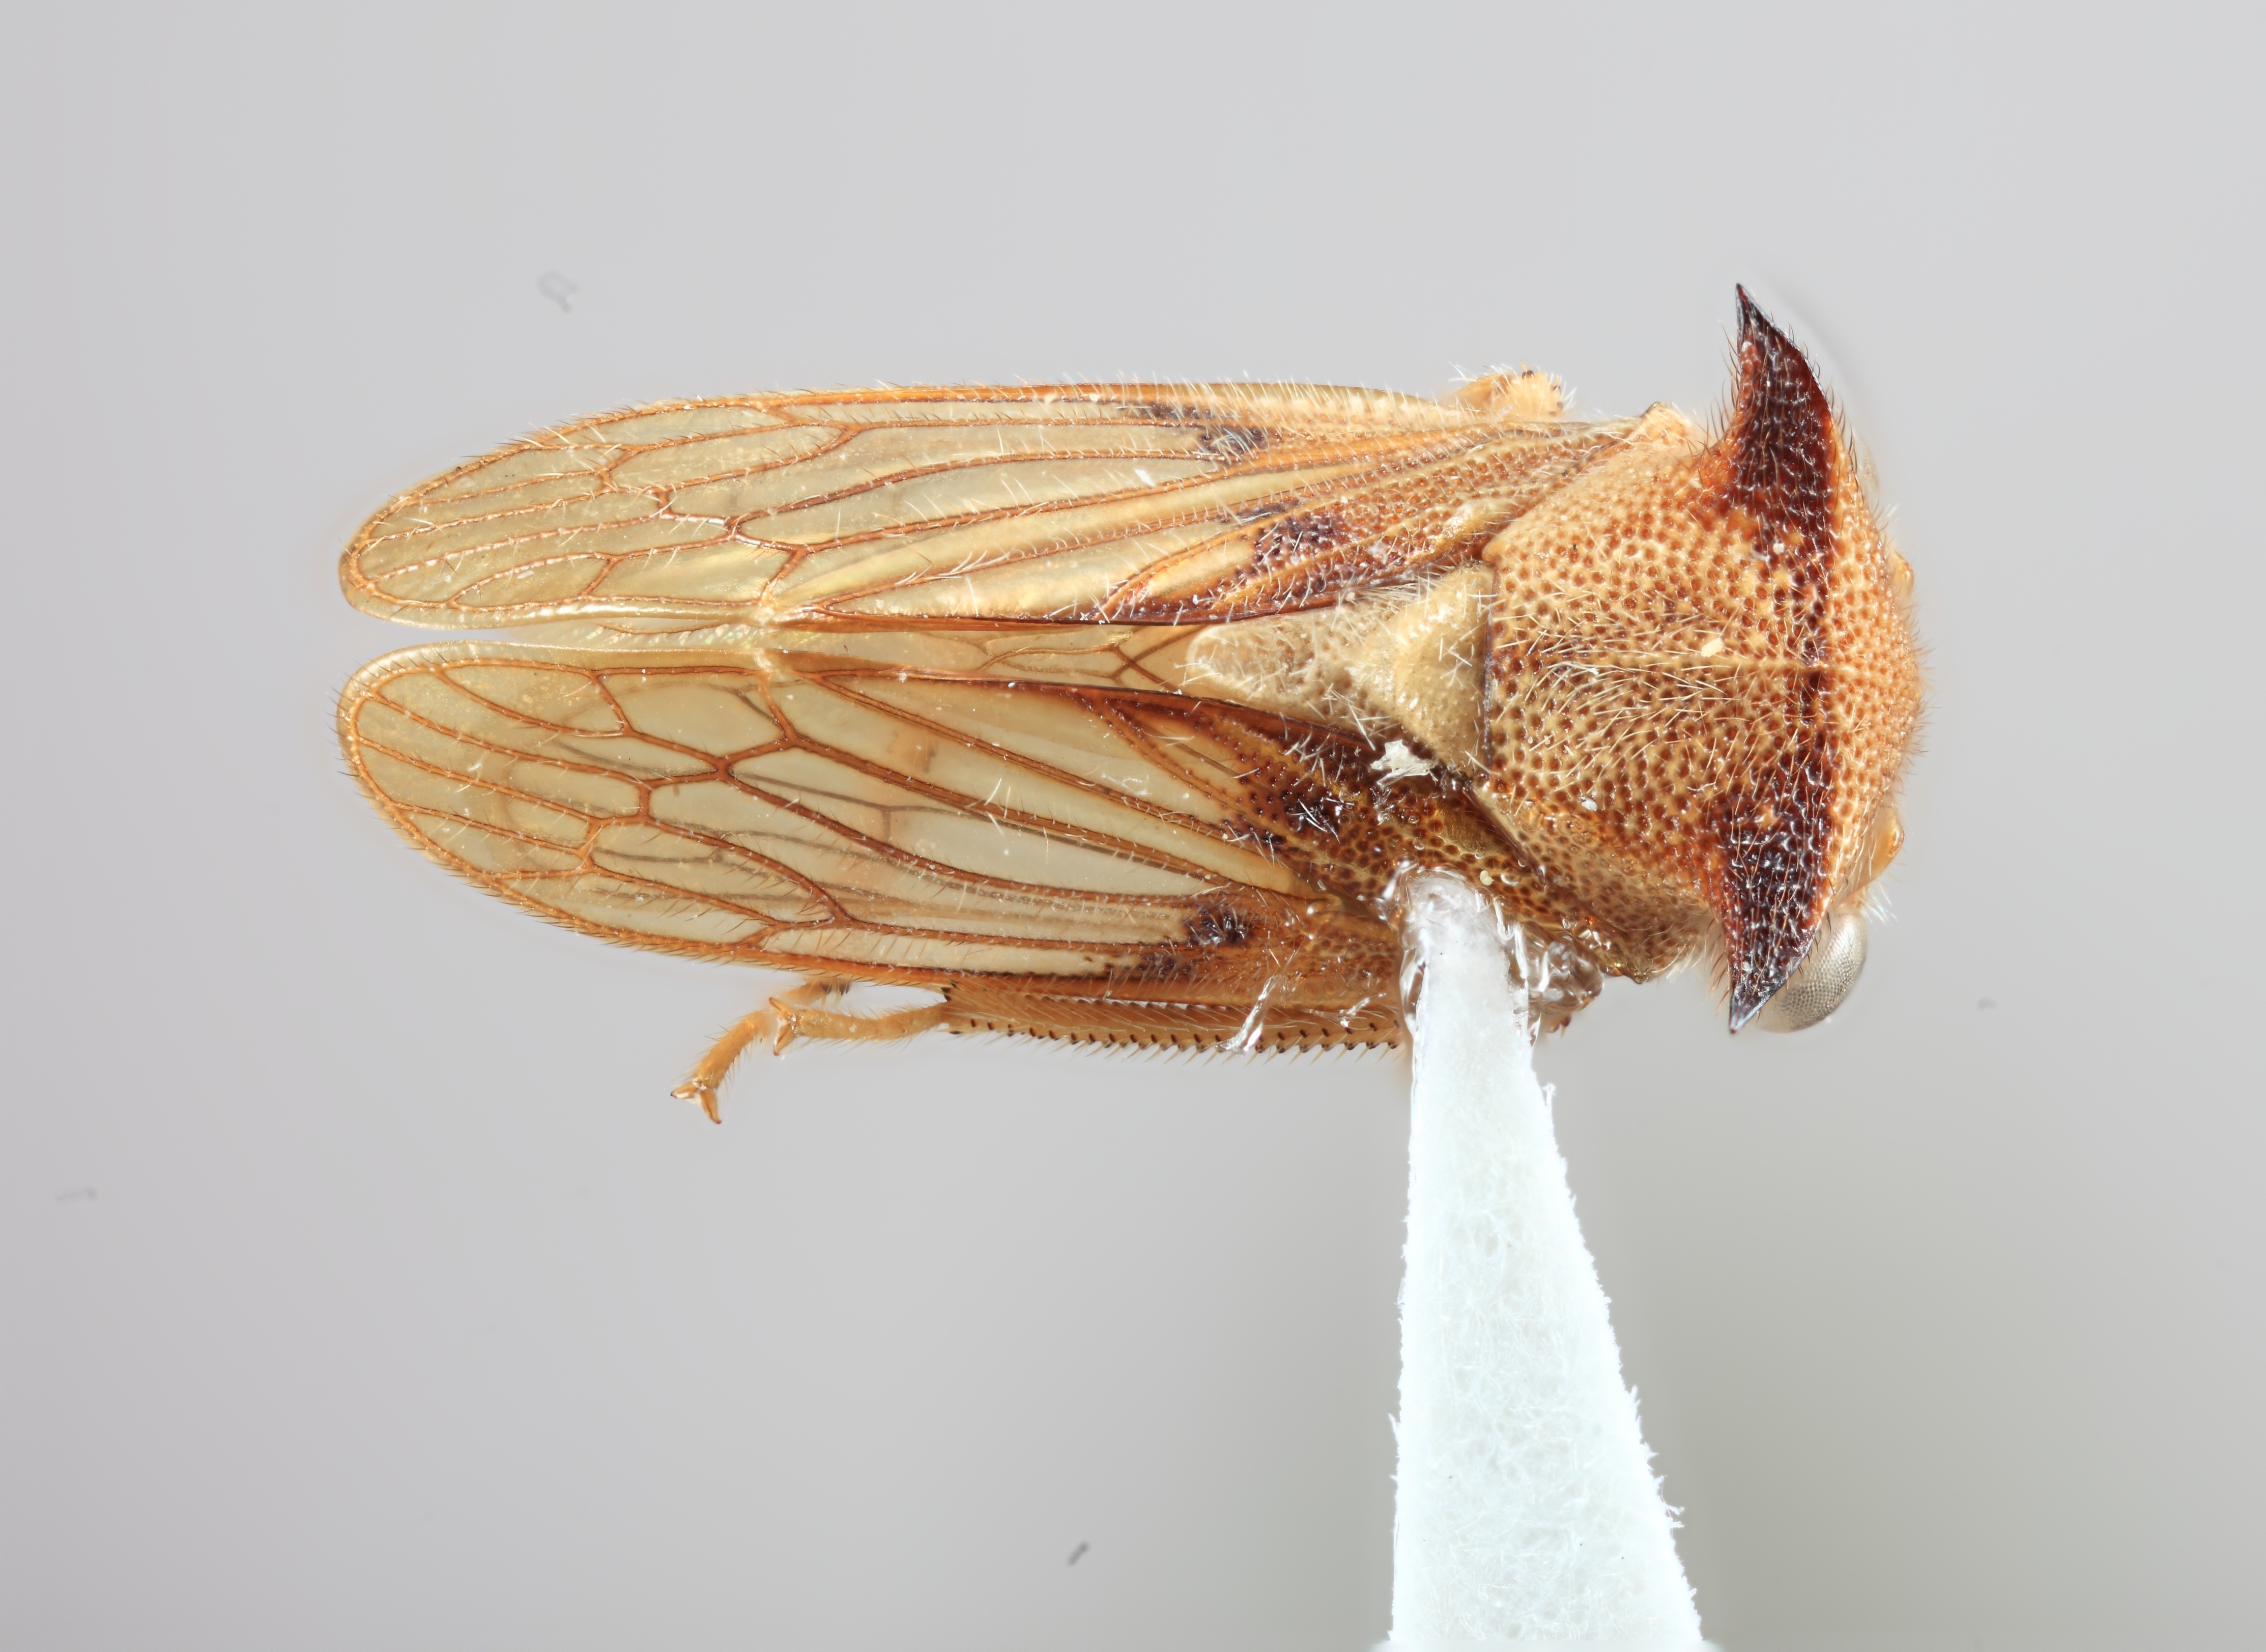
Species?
Tolania lunata
